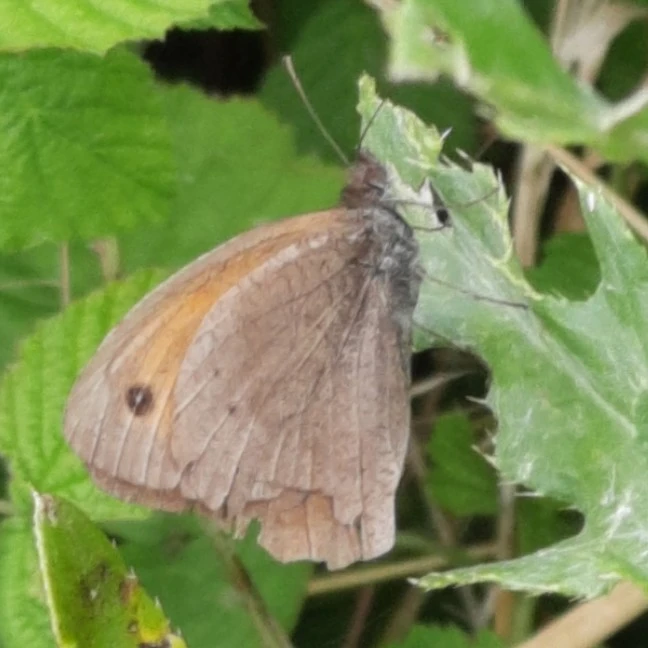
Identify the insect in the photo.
Maniola jurtina
